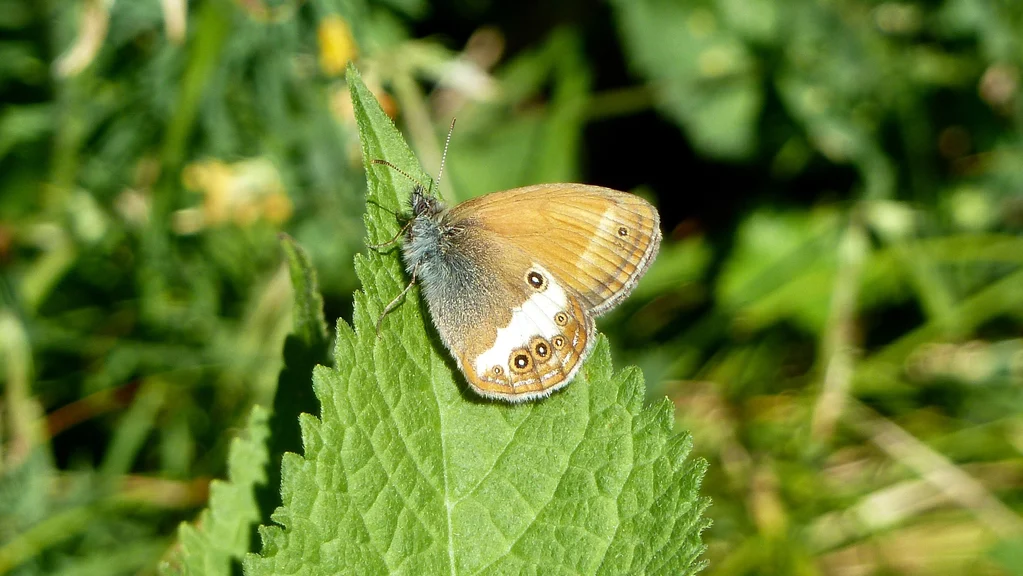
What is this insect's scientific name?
Coenonympha arcania
